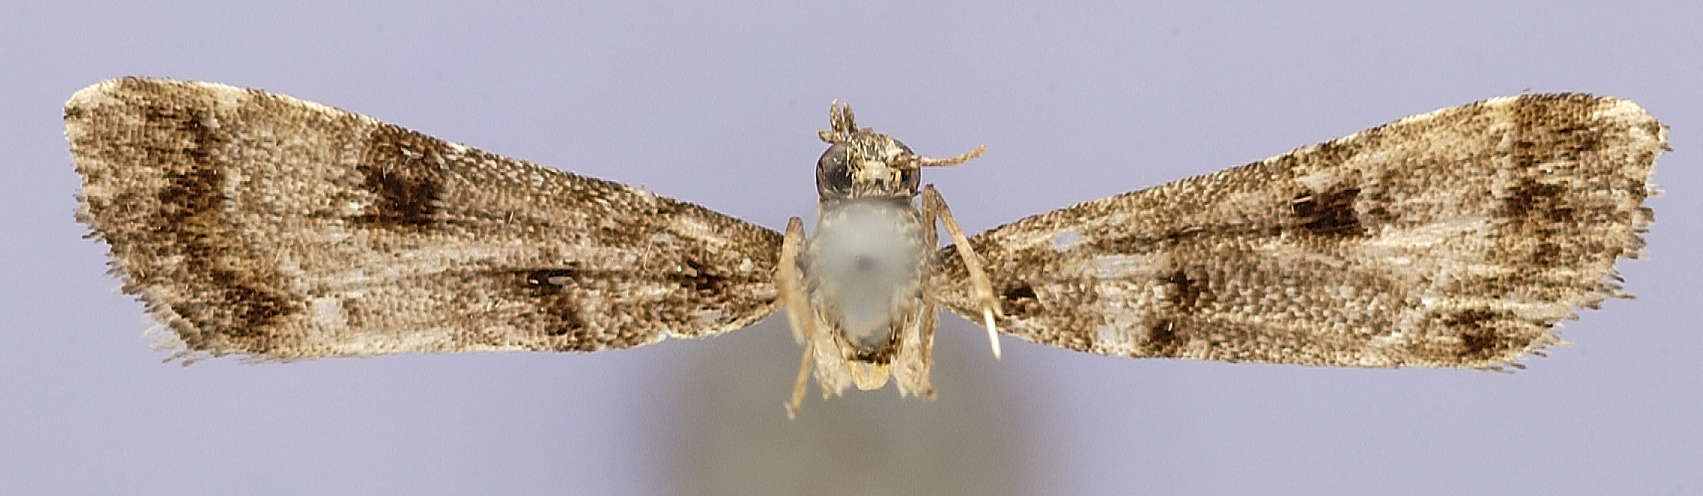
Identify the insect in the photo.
Parthenodes gualbertalis
